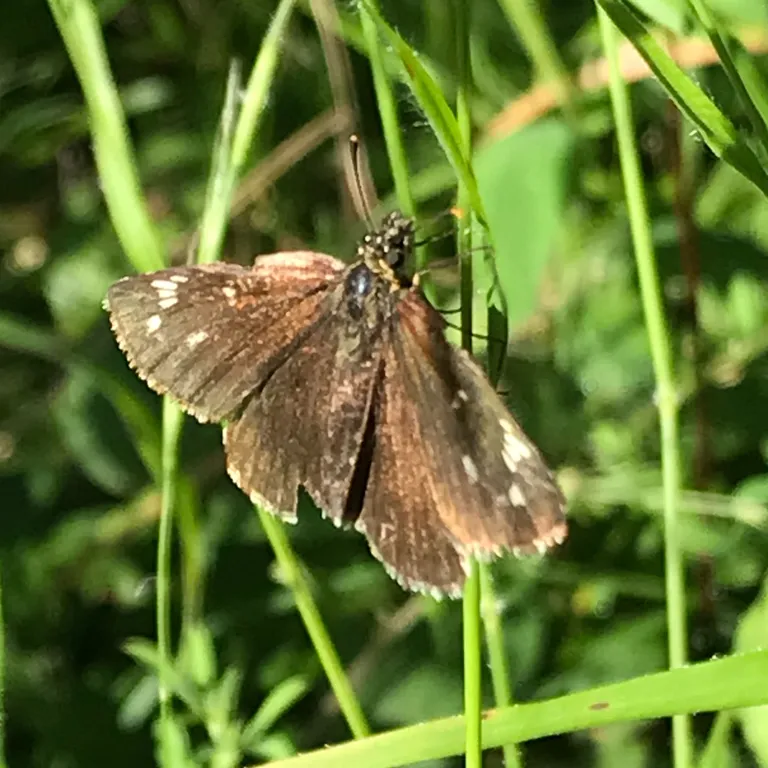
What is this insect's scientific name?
Heteropterus morpheus
